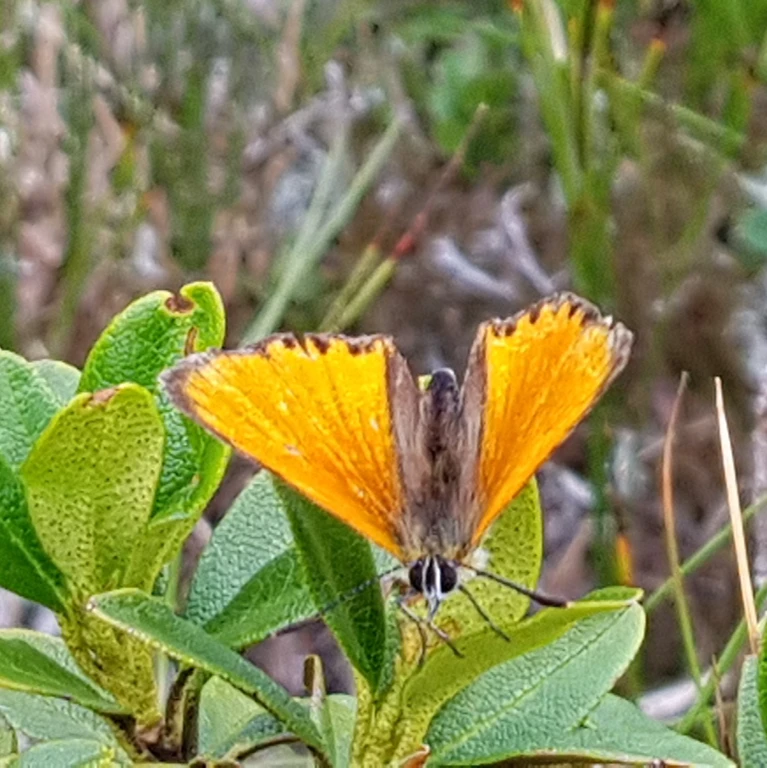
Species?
Lycaena virgaureae
